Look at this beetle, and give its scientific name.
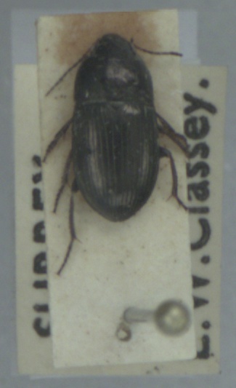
Amara convexior
